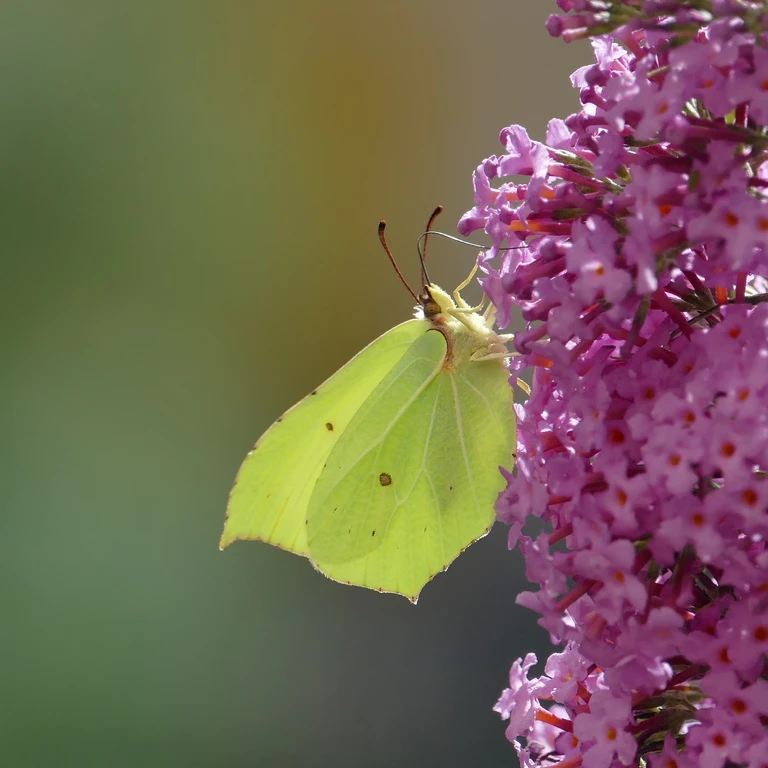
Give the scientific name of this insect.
Gonepteryx rhamni
